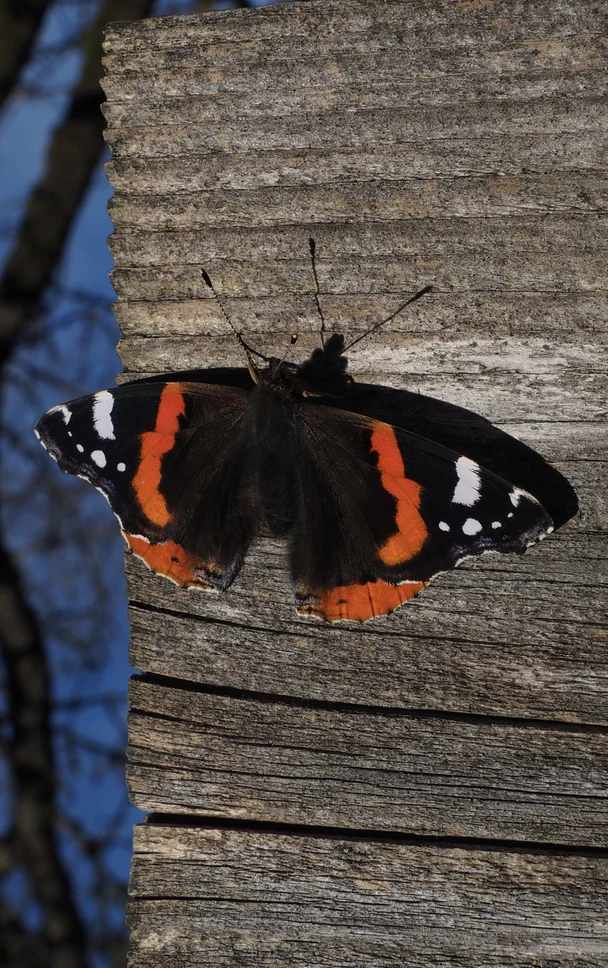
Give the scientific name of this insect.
Vanessa atalanta
